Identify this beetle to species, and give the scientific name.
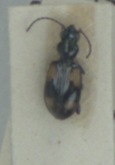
Bembidion illigeri
